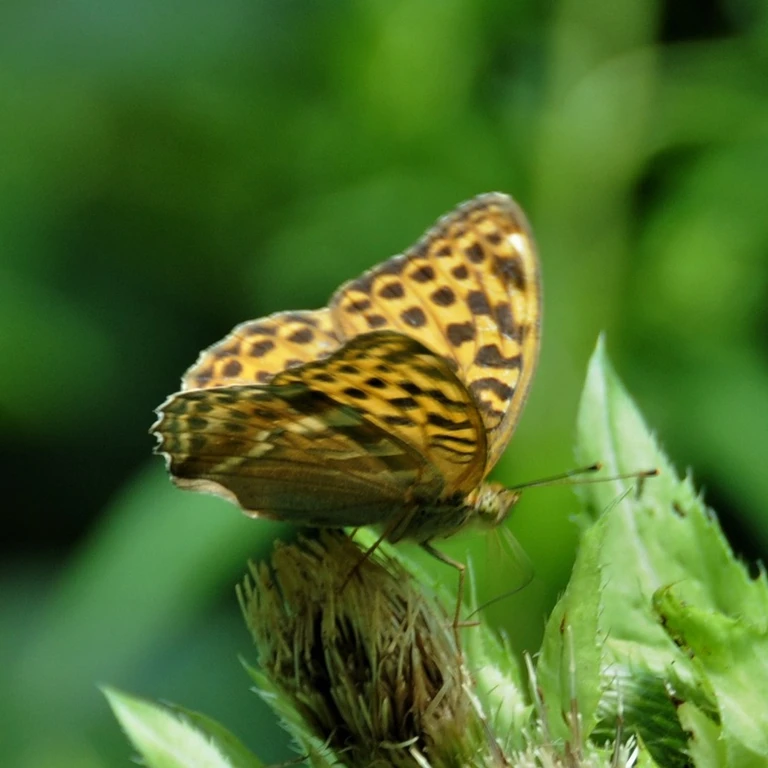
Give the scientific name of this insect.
Argynnis paphia
